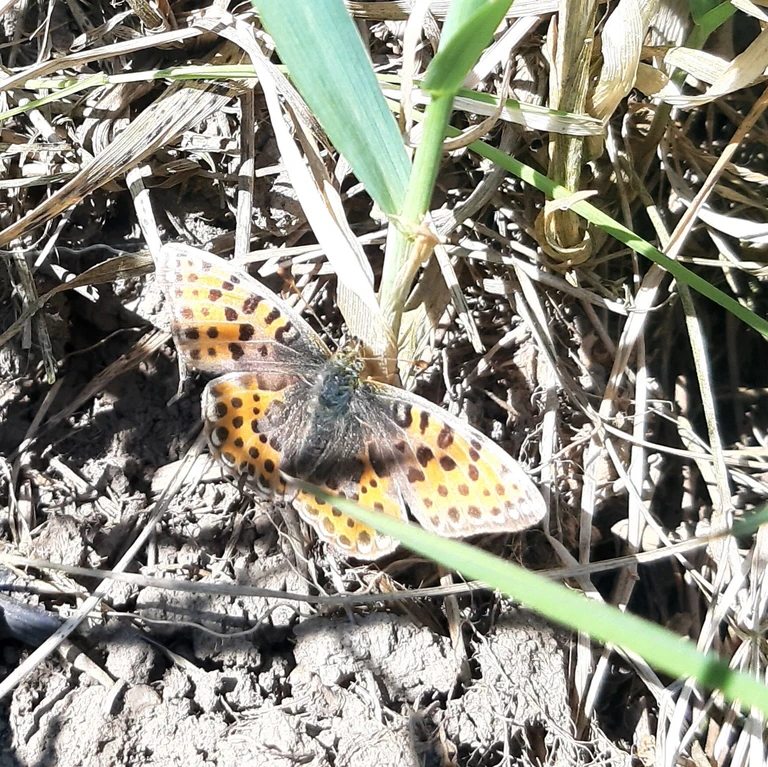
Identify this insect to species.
Issoria lathonia
